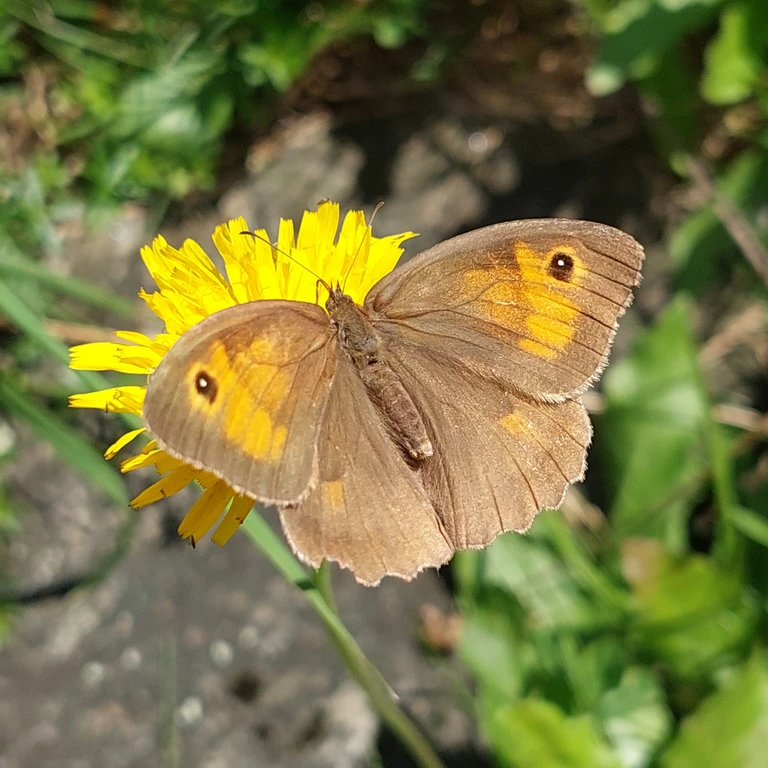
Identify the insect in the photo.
Maniola jurtina
